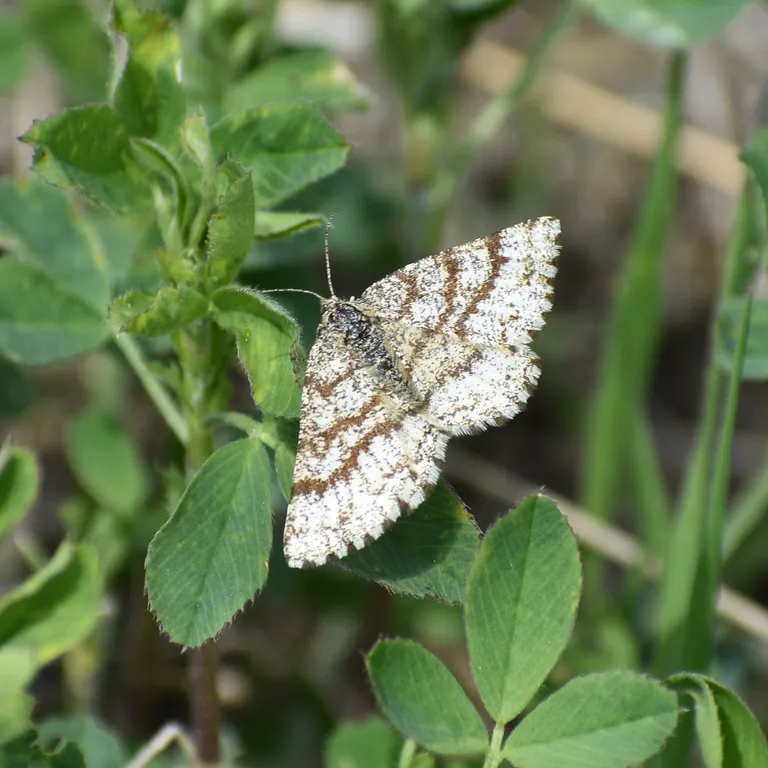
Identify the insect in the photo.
Ematurga atomaria
